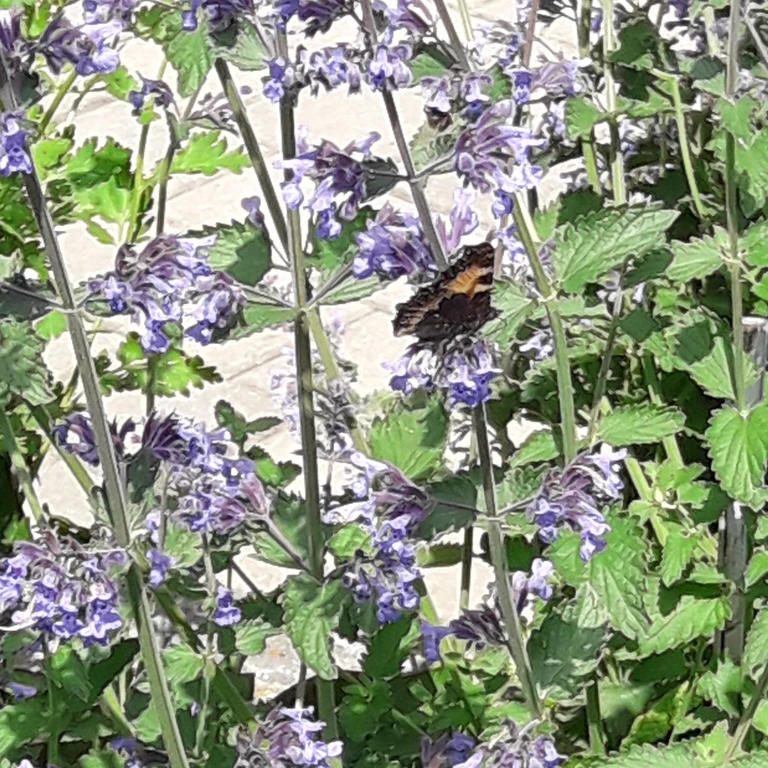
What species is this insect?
Aglais urticae
